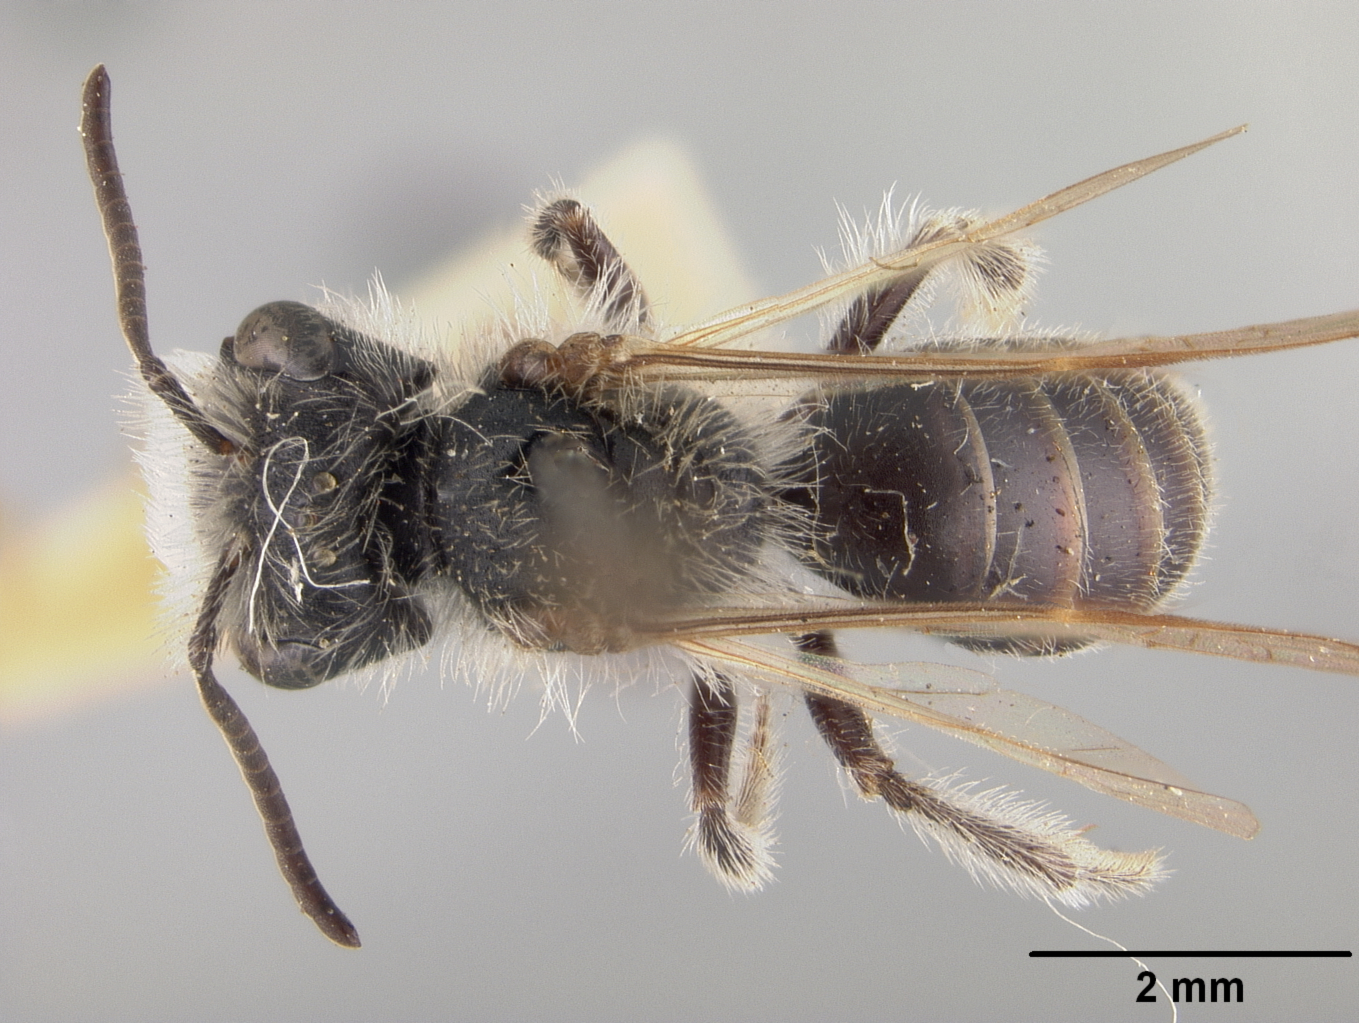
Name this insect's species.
Andrena bifurcata
